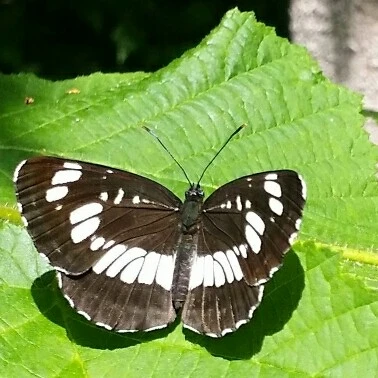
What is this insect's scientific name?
Neptis rivularis
